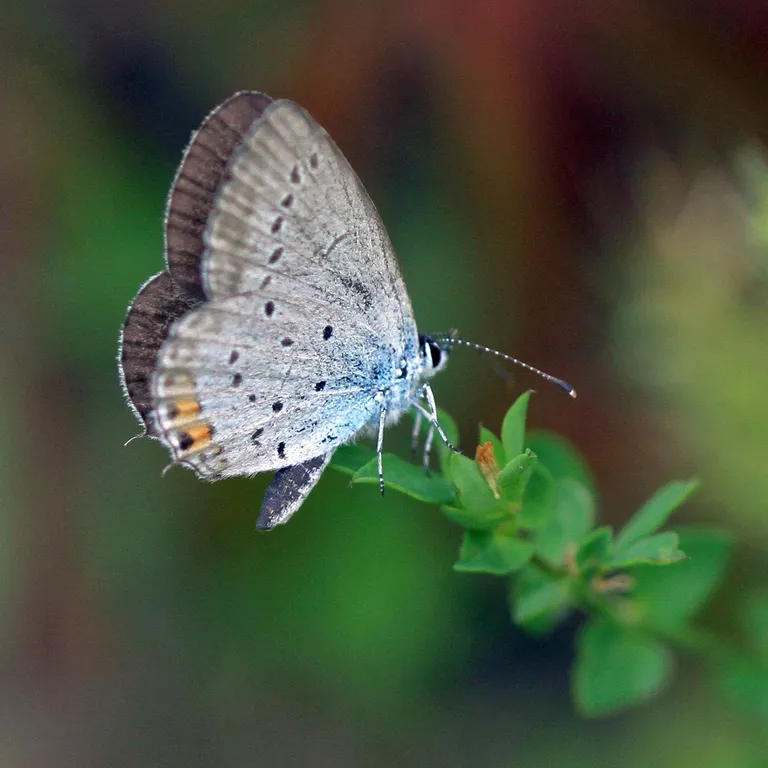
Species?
Cupido argiades (also Elkalyce argiades)
